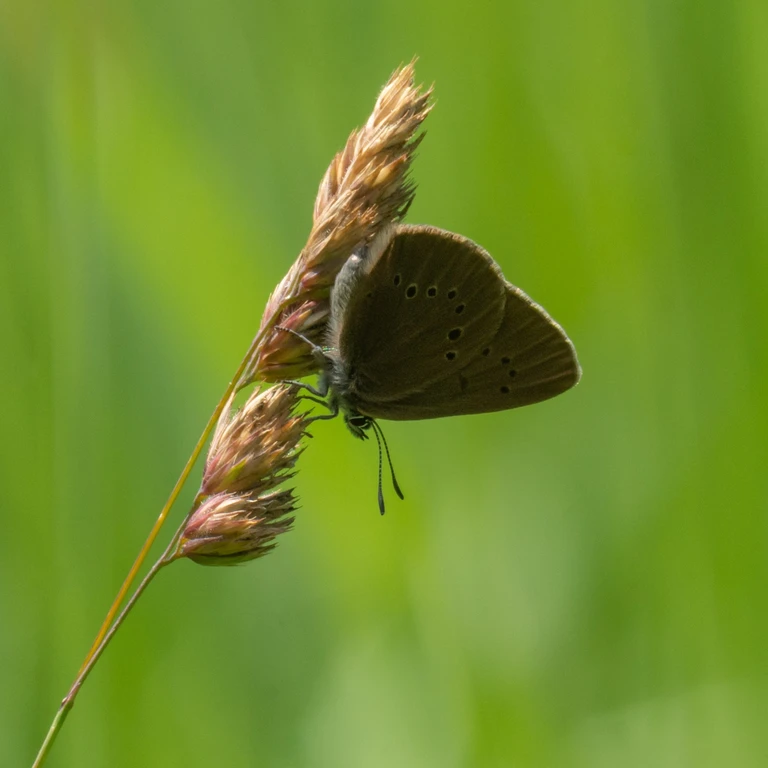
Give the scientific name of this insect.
Phengaris nausithous (also Maculinea nausithous)
